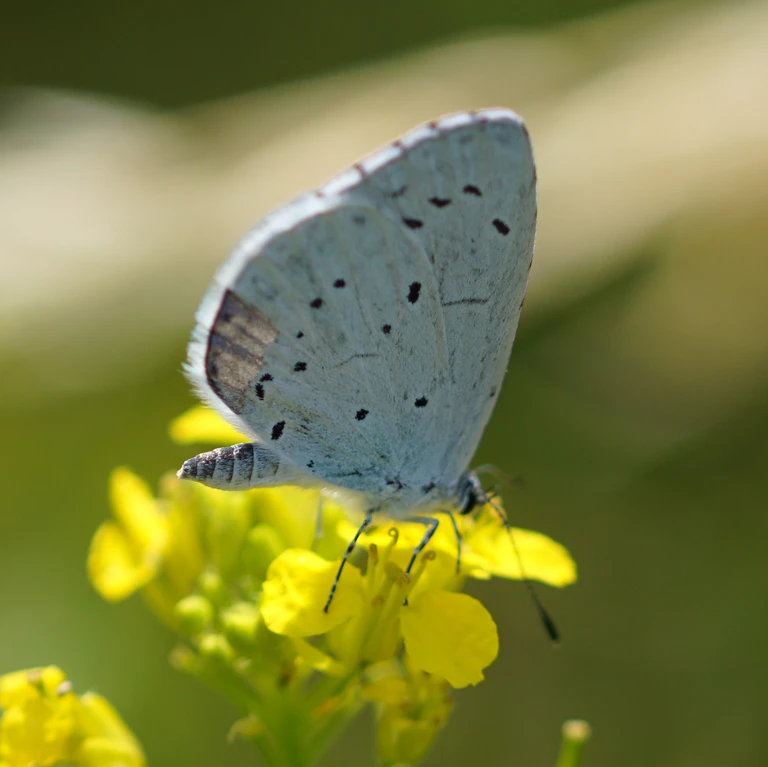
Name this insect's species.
Celastrina argiolus
